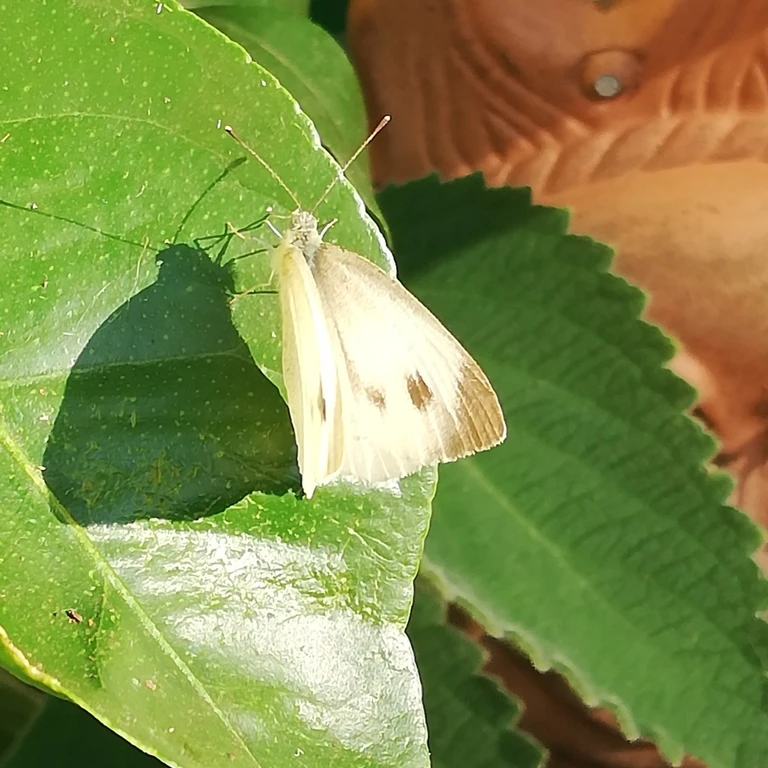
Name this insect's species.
Pieris mannii
